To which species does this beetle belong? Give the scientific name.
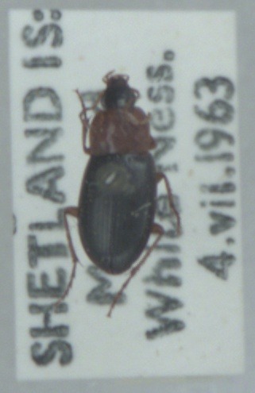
Calathus melanocephalus
